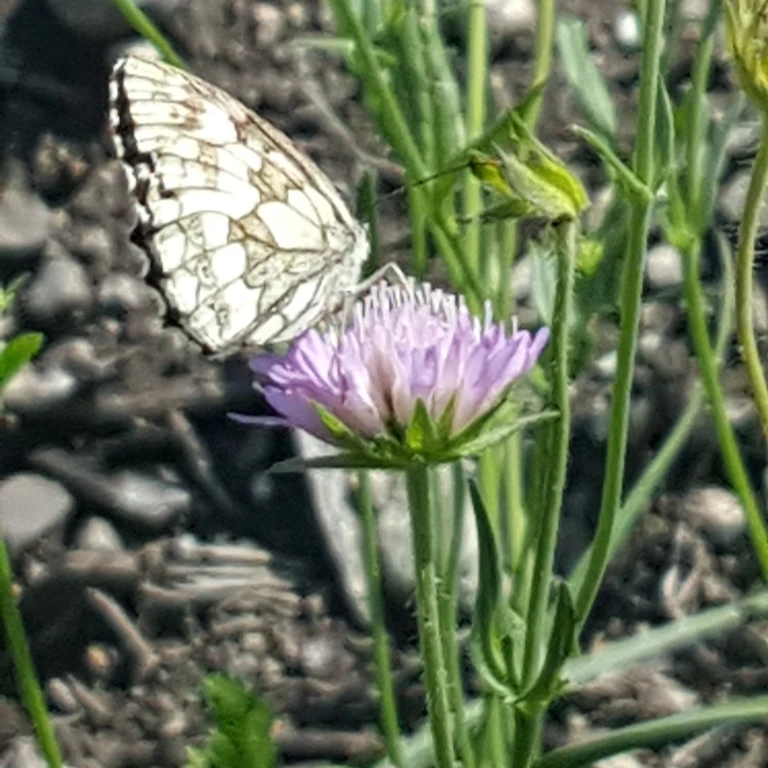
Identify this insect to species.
Melanargia galathea
